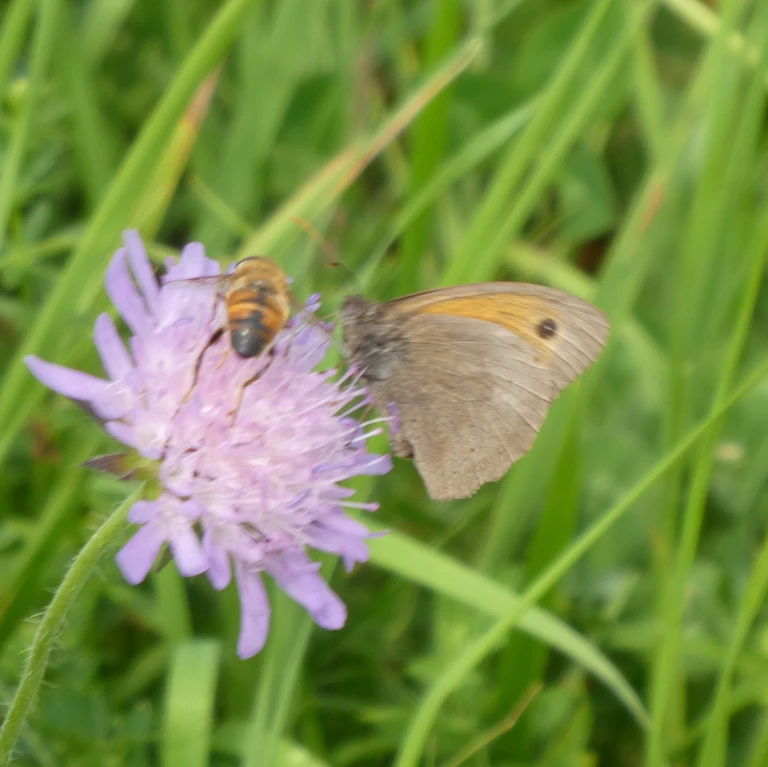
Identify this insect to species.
Maniola jurtina
